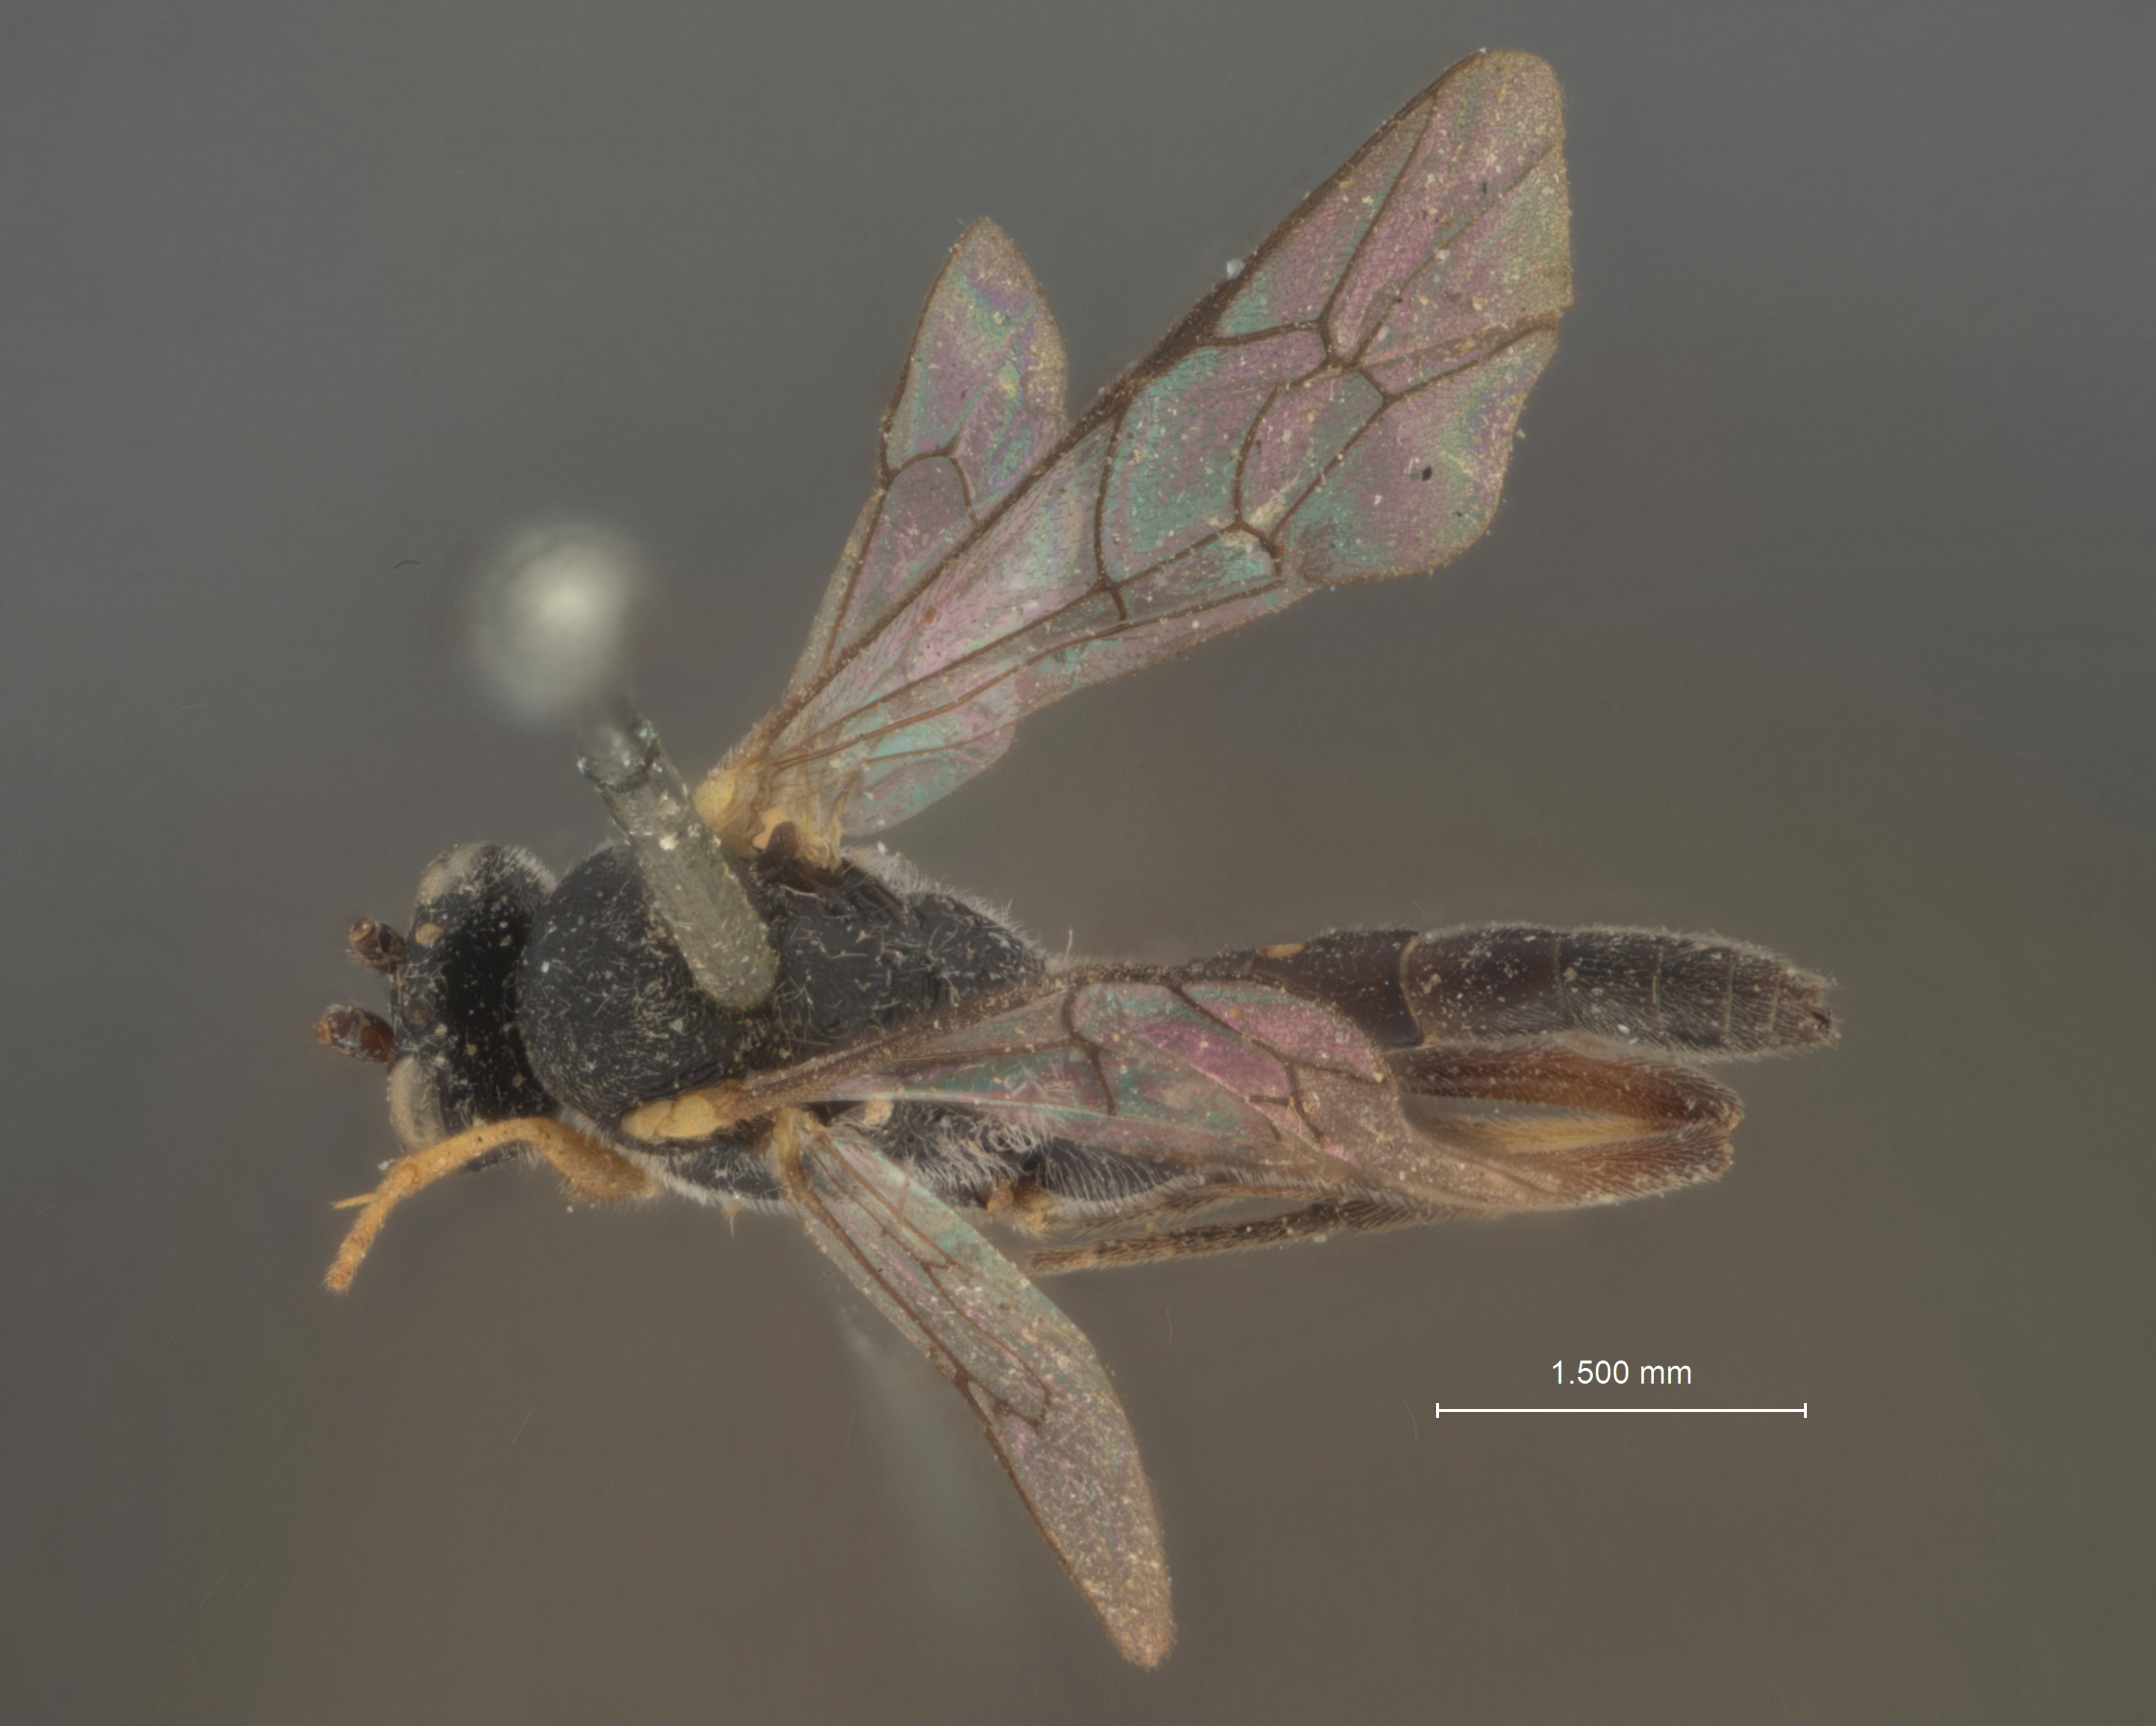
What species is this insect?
Charops tibialis
